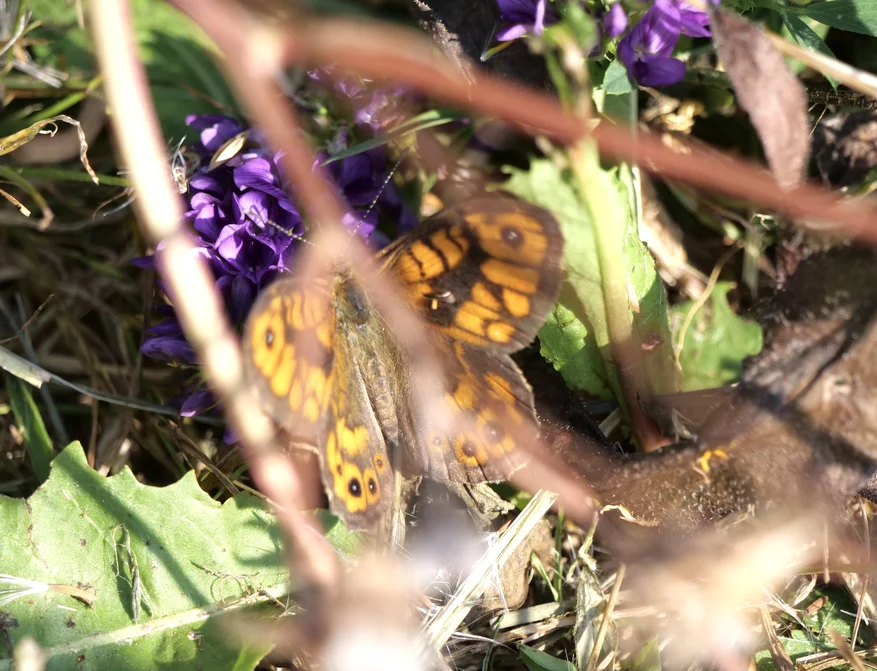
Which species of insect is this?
Lasiommata megera (also Pararge megera)
